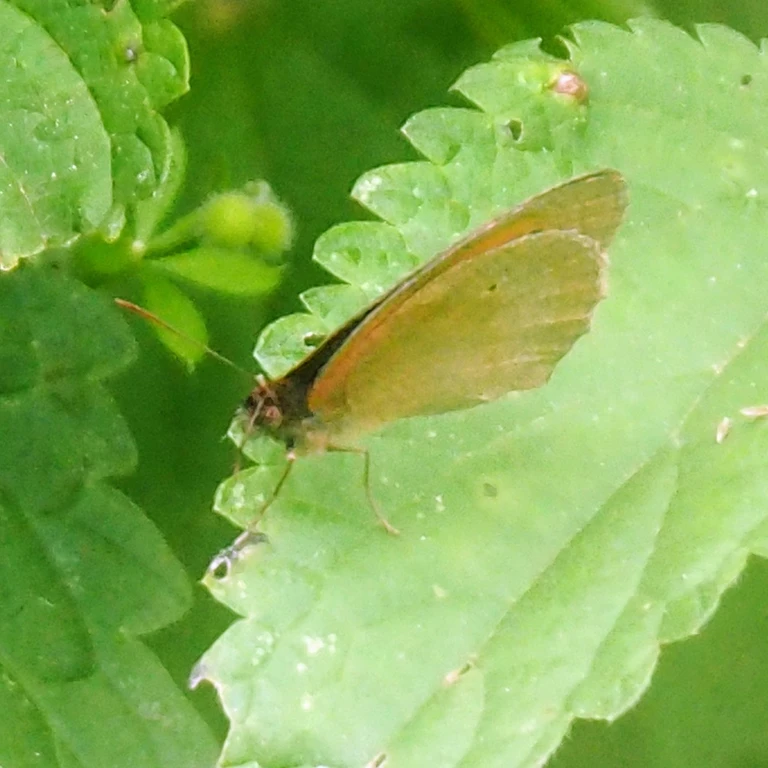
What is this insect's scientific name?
Maniola jurtina
